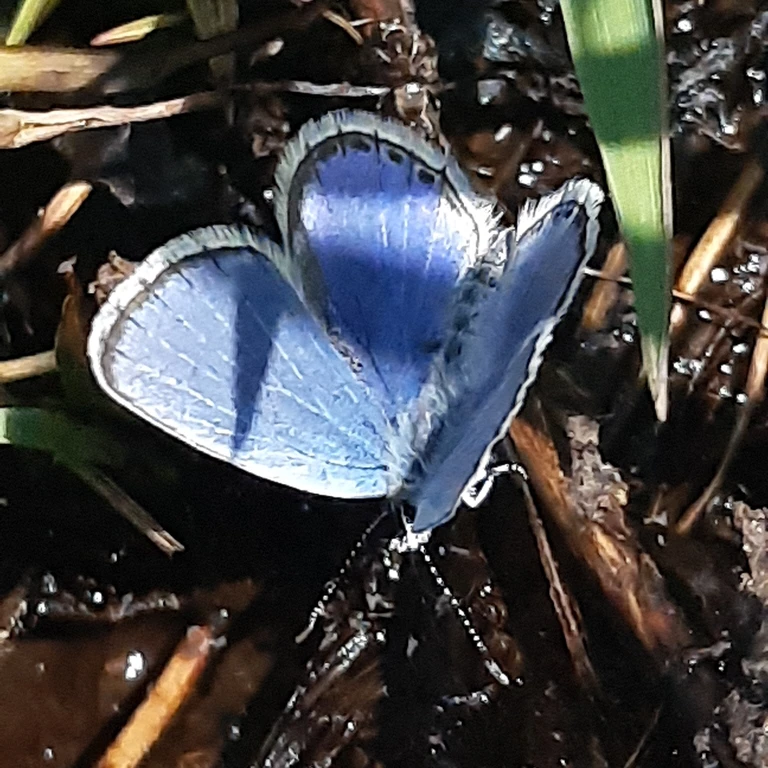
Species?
Cupido argiades (also Elkalyce argiades)
